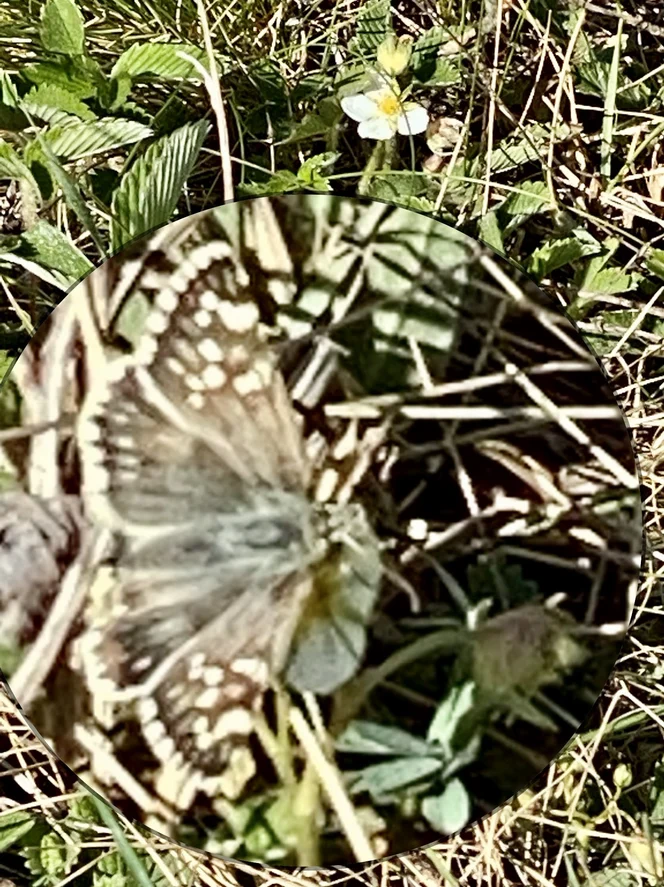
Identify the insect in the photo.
Pyrgus malvae
